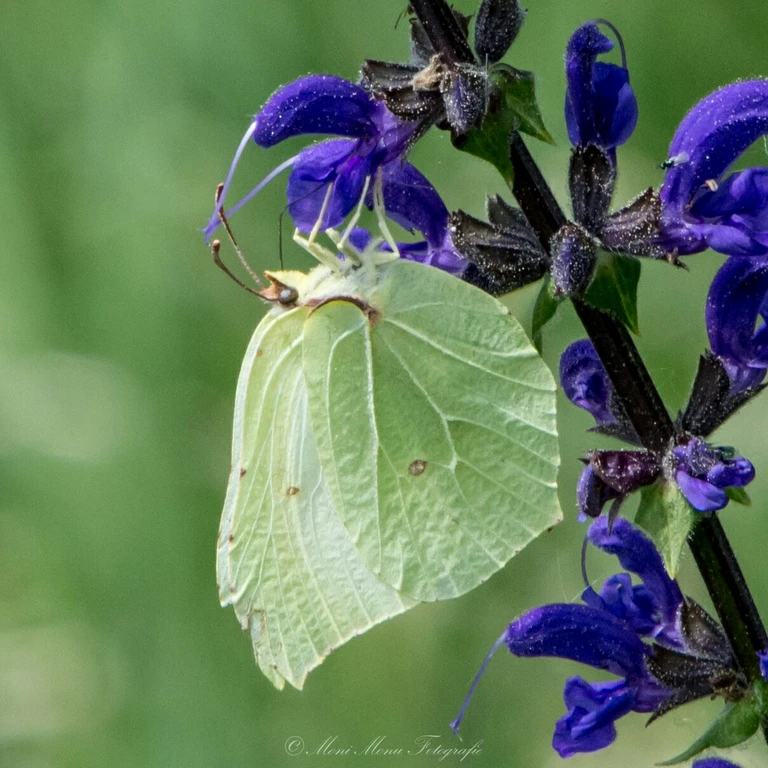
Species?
Gonepteryx rhamni
